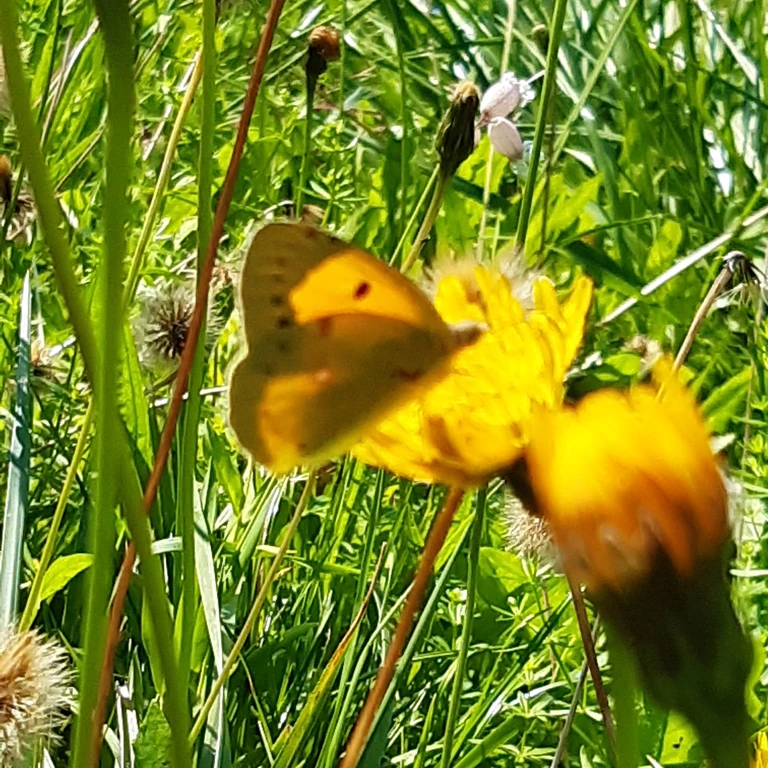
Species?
Colias croceus
